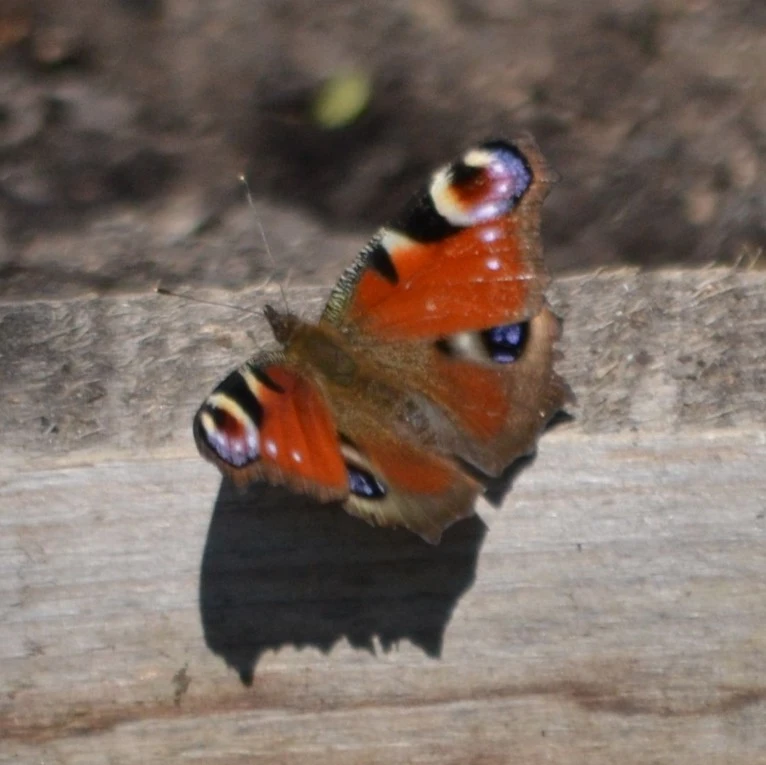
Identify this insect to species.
Aglais io
